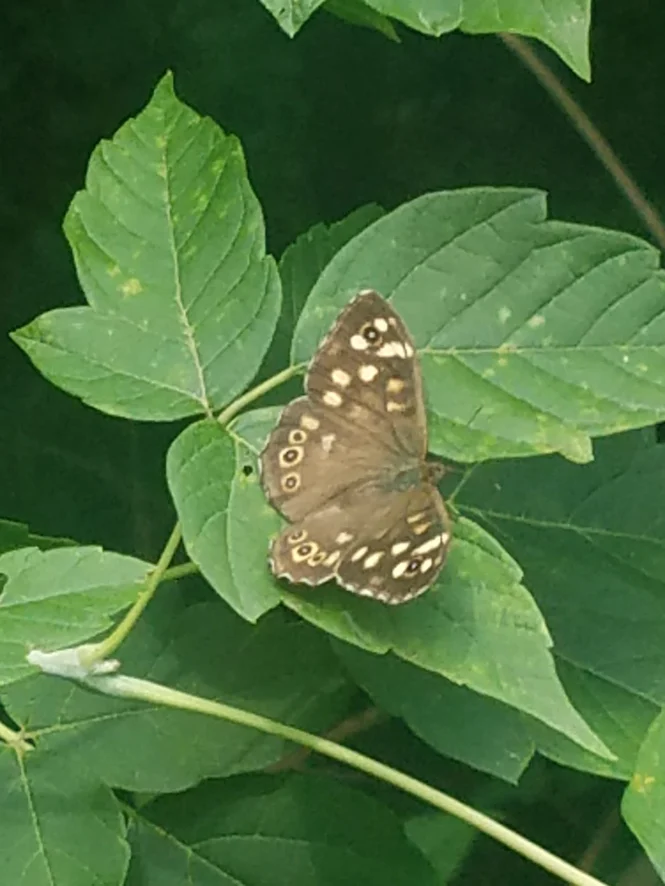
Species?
Pararge aegeria
